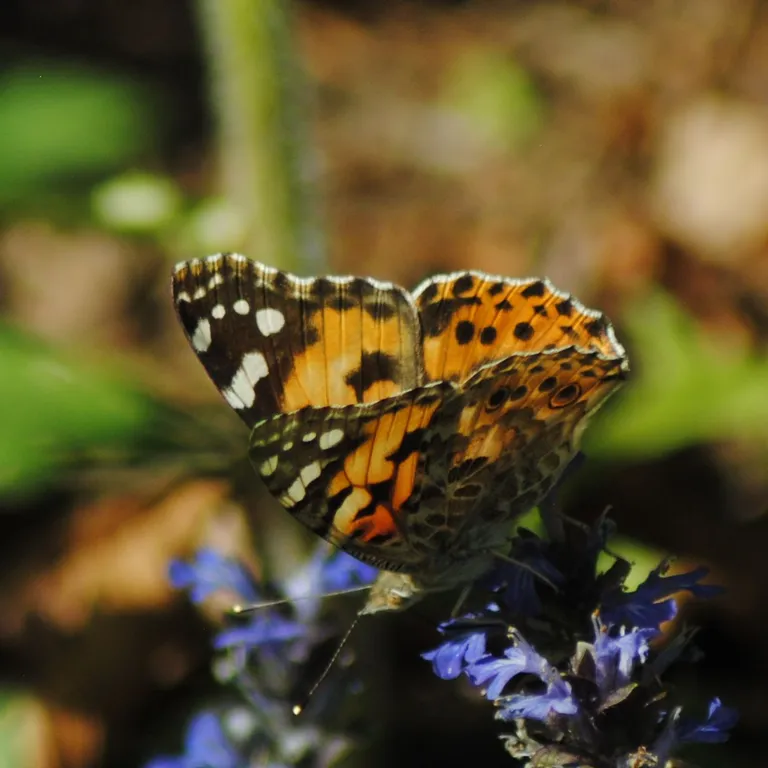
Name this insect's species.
Vanessa cardui
